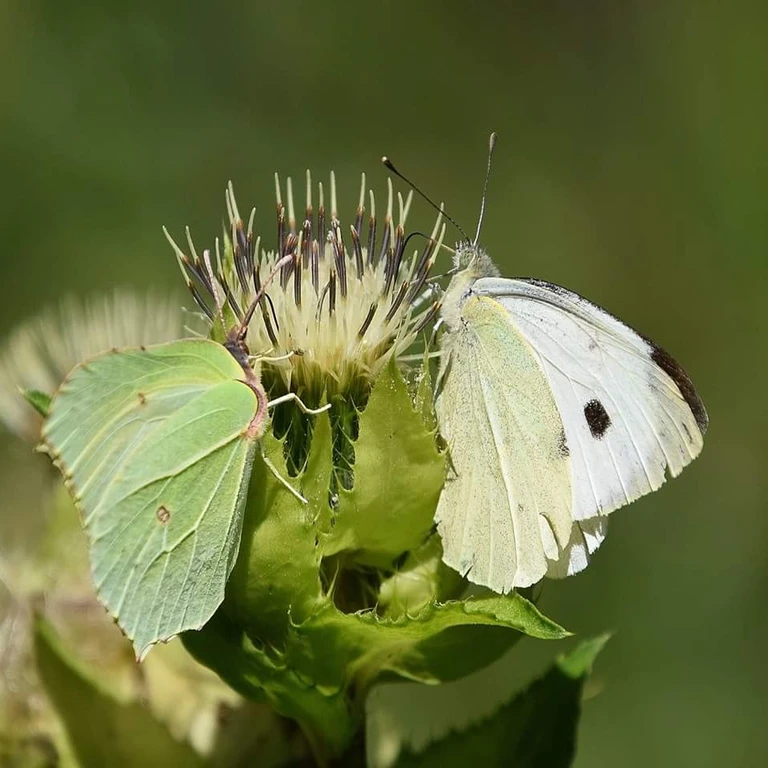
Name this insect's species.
Gonepteryx rhamni
